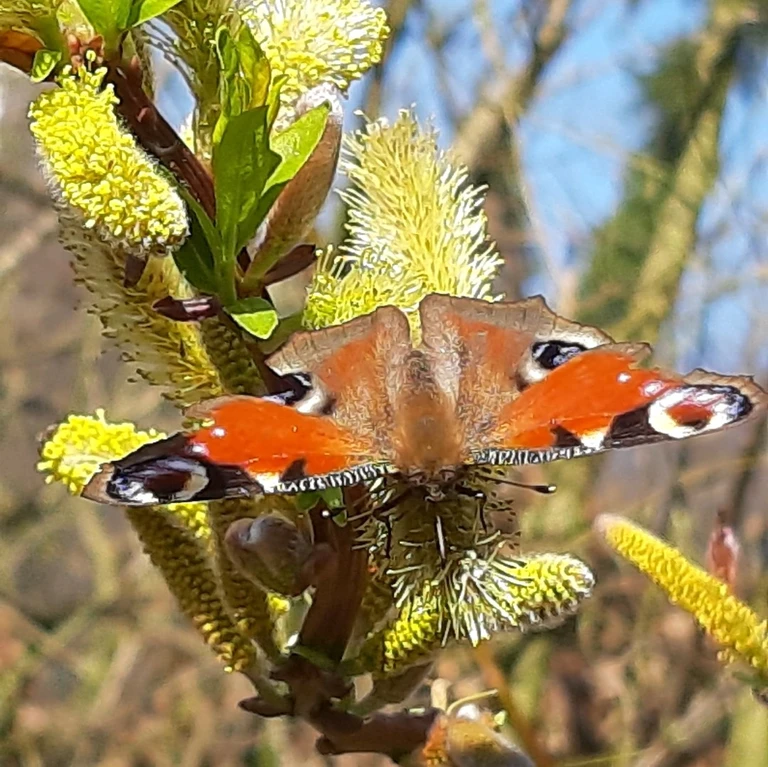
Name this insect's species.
Aglais io
